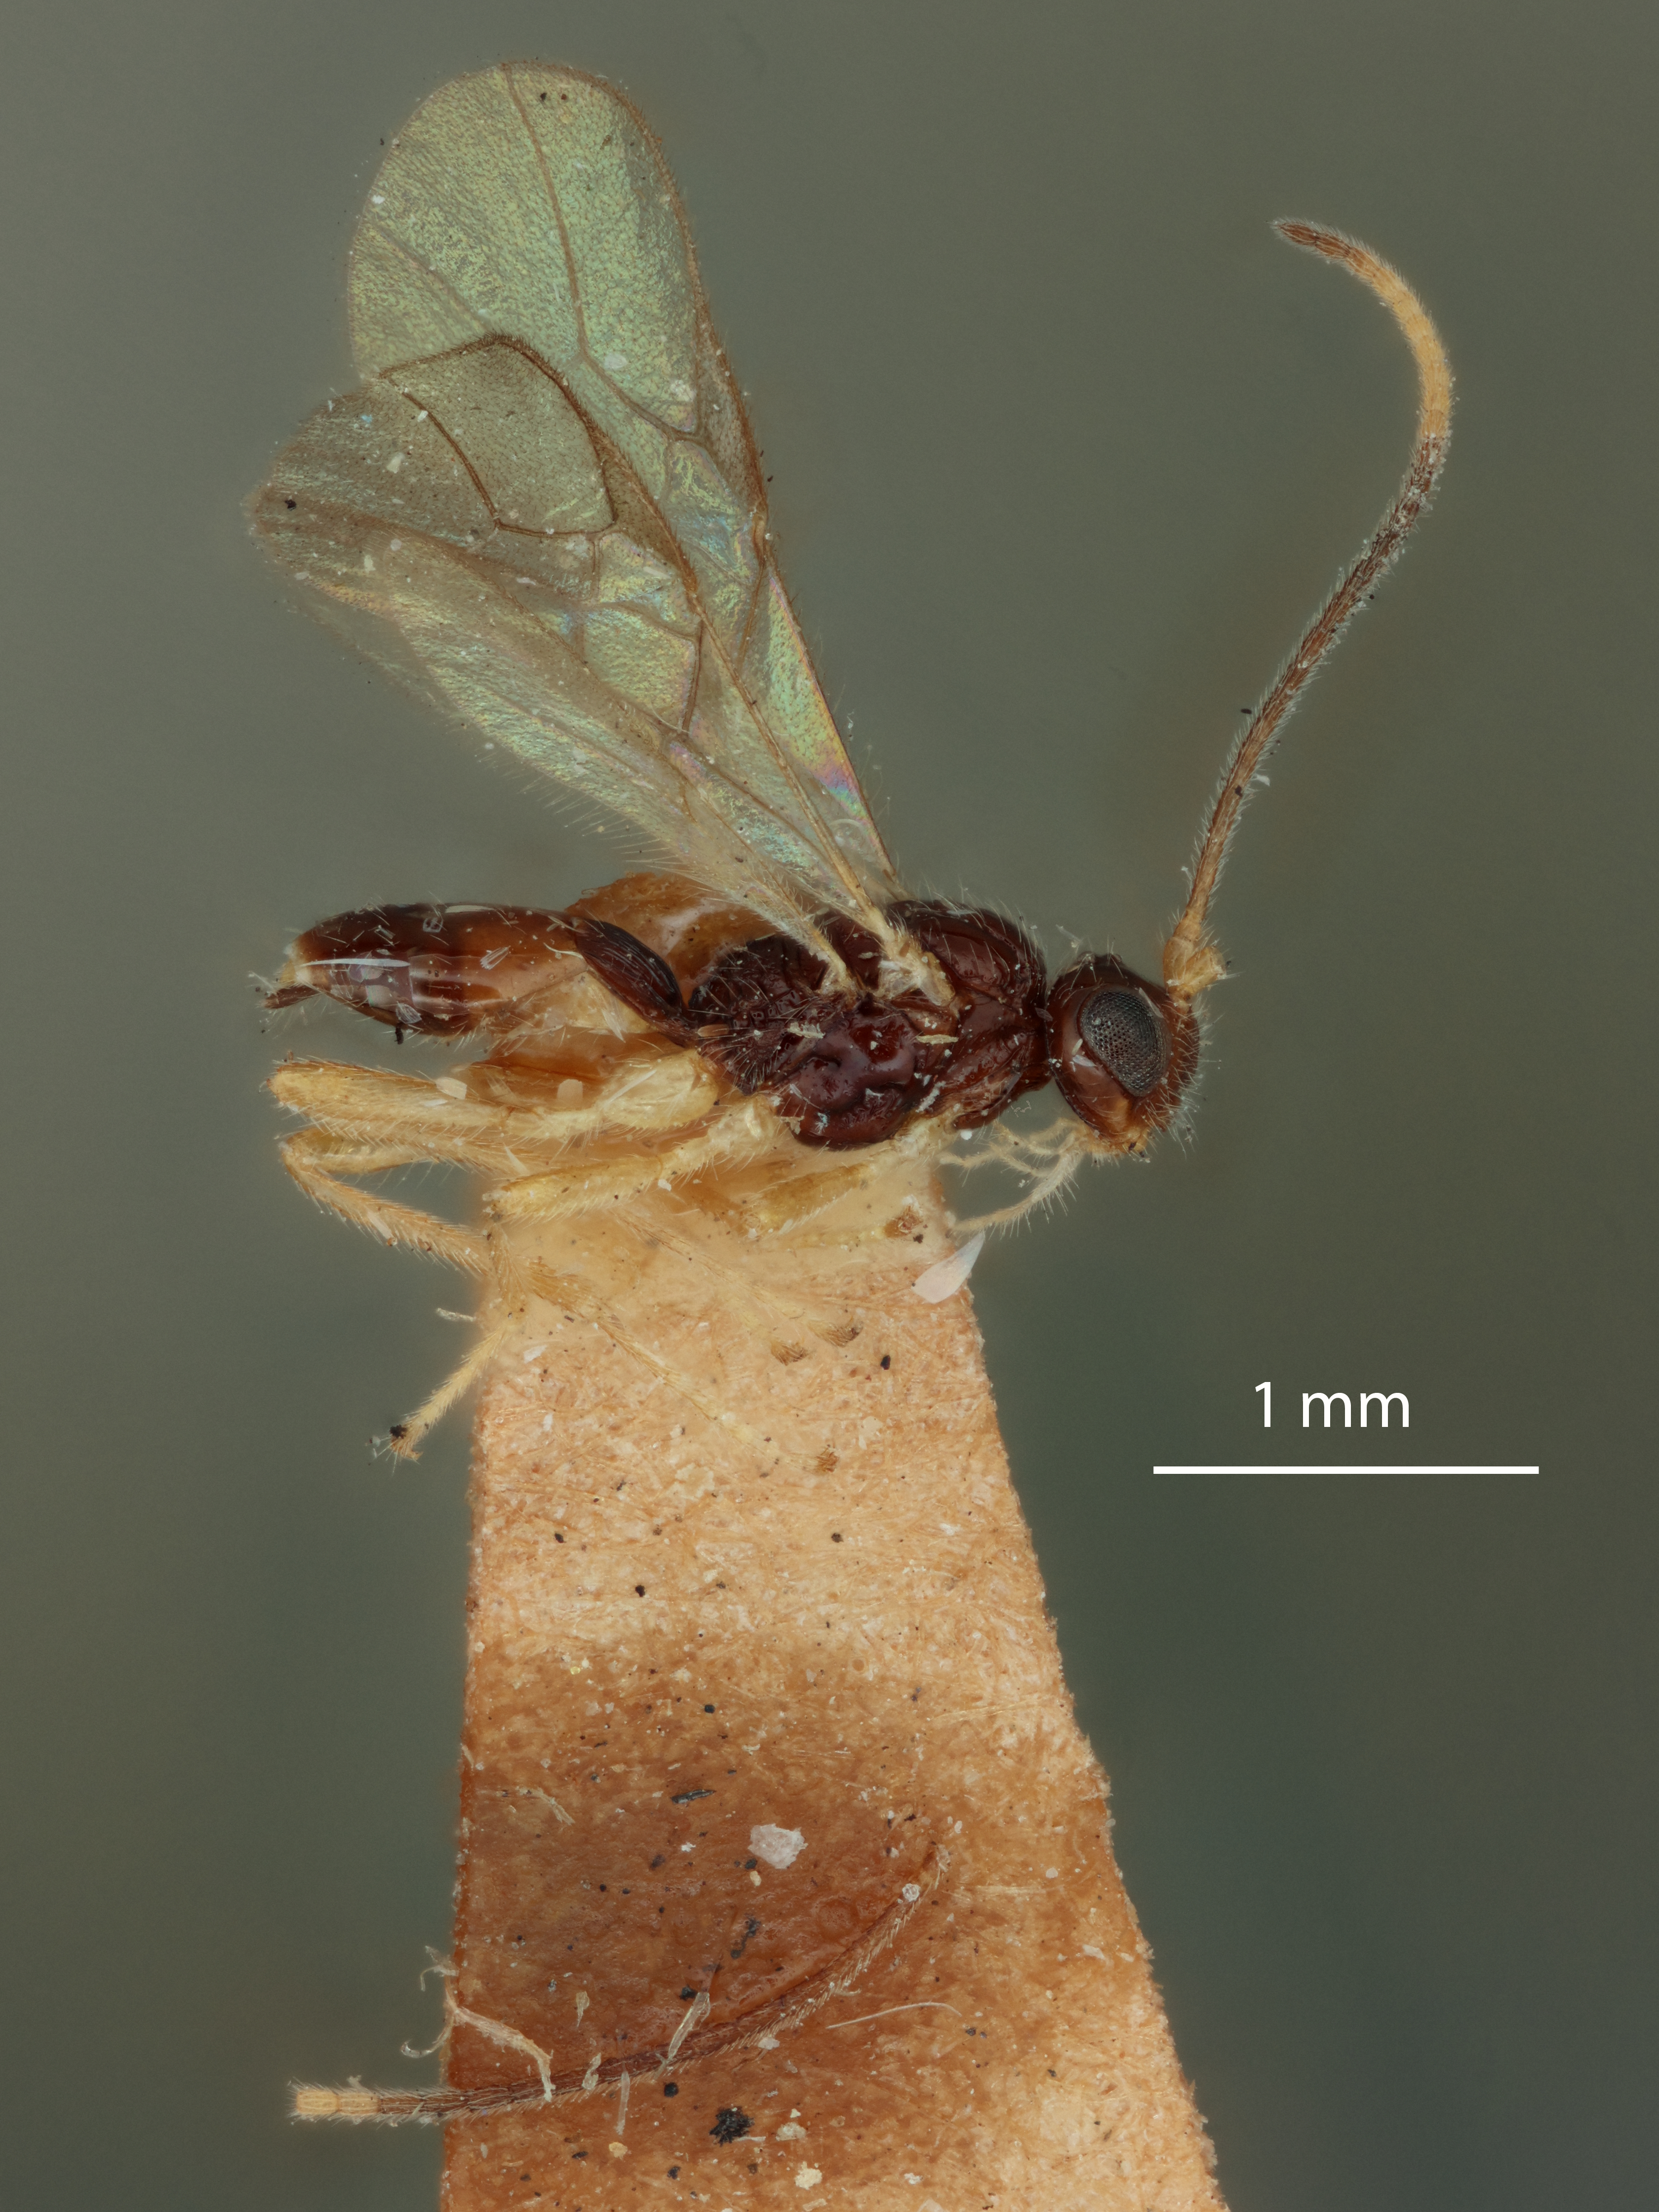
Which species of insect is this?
Opius cincticornis
